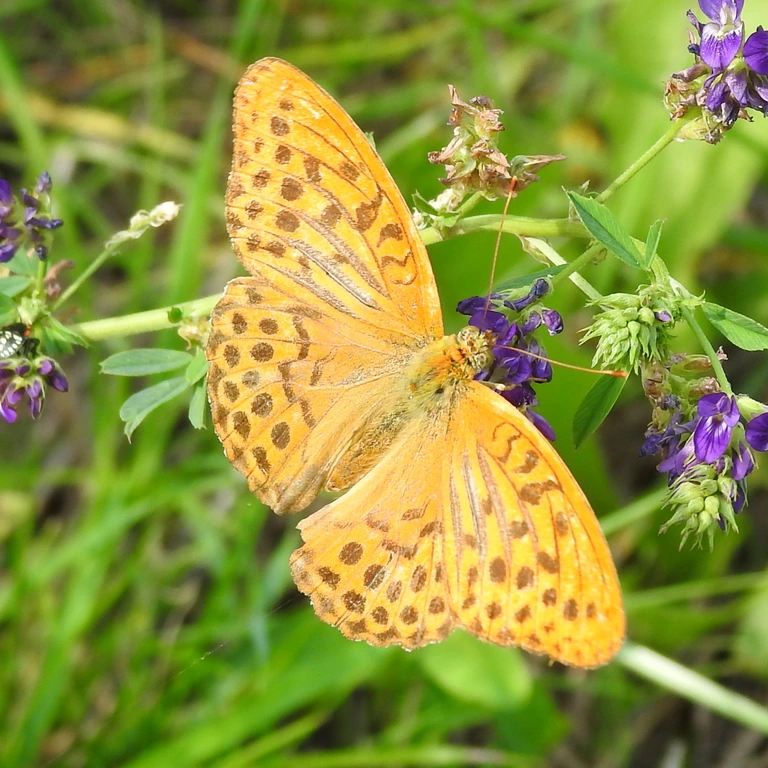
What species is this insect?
Argynnis paphia
